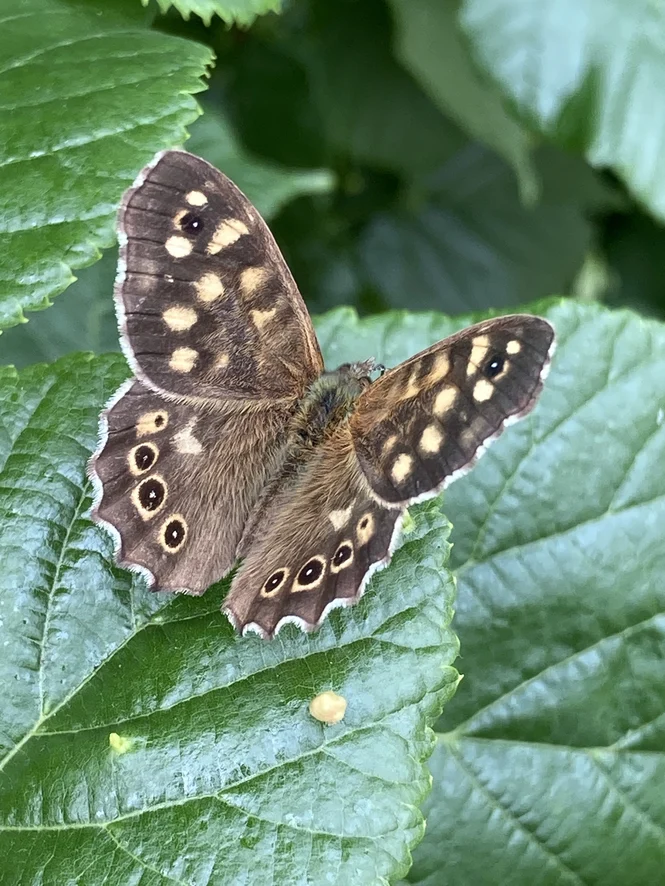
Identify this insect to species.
Pararge aegeria
